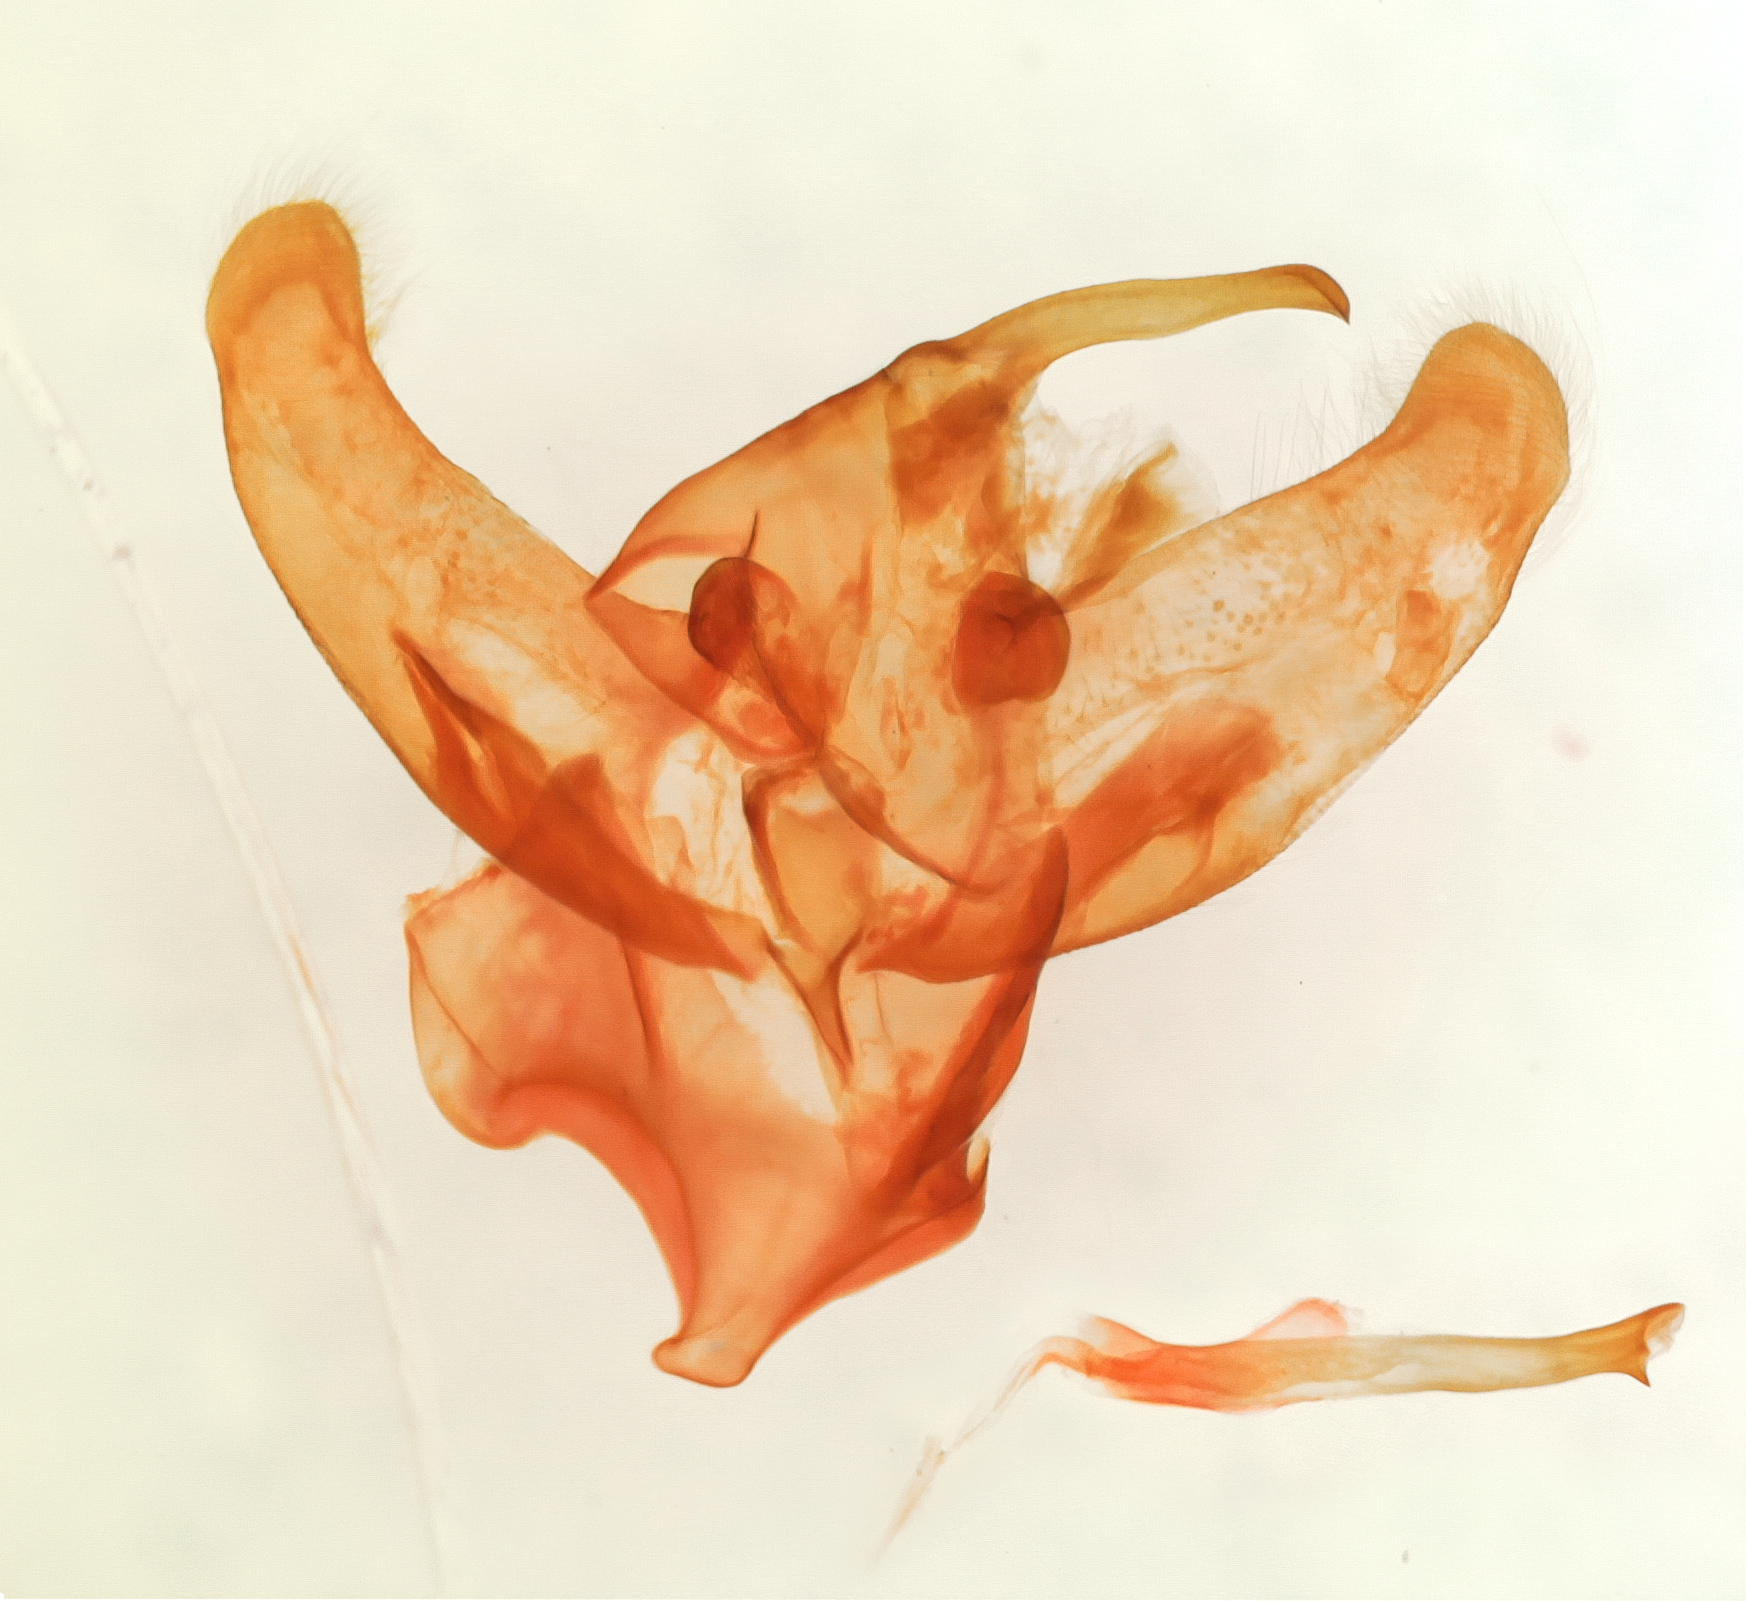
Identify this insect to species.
Givira carla
